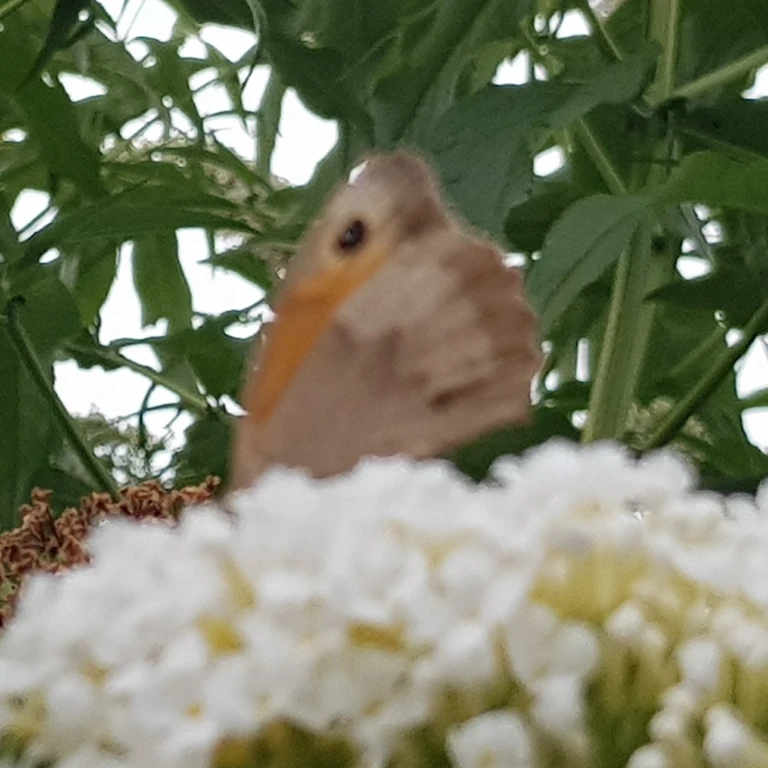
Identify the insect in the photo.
Maniola jurtina
